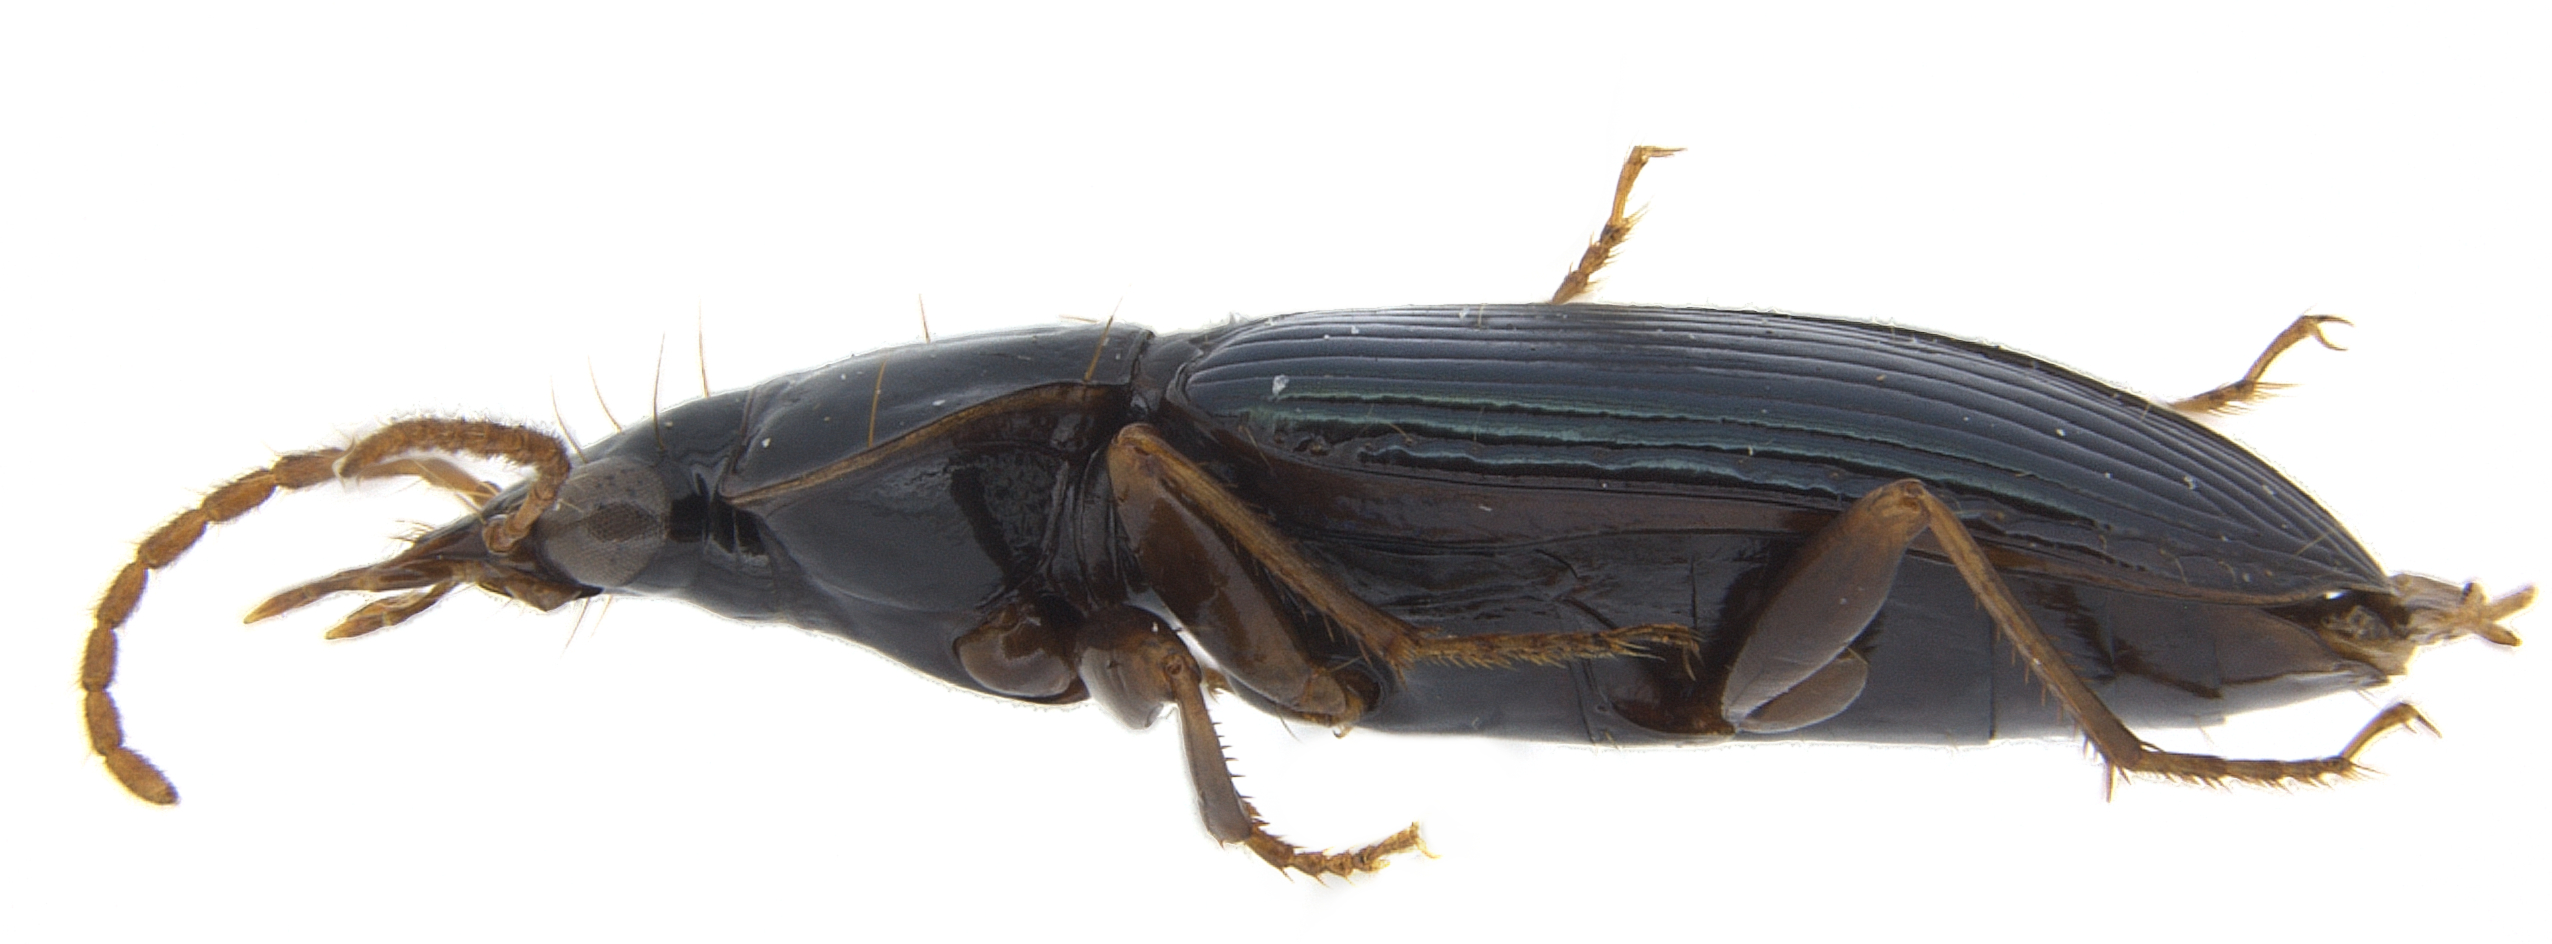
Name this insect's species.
Platynus degallieri
